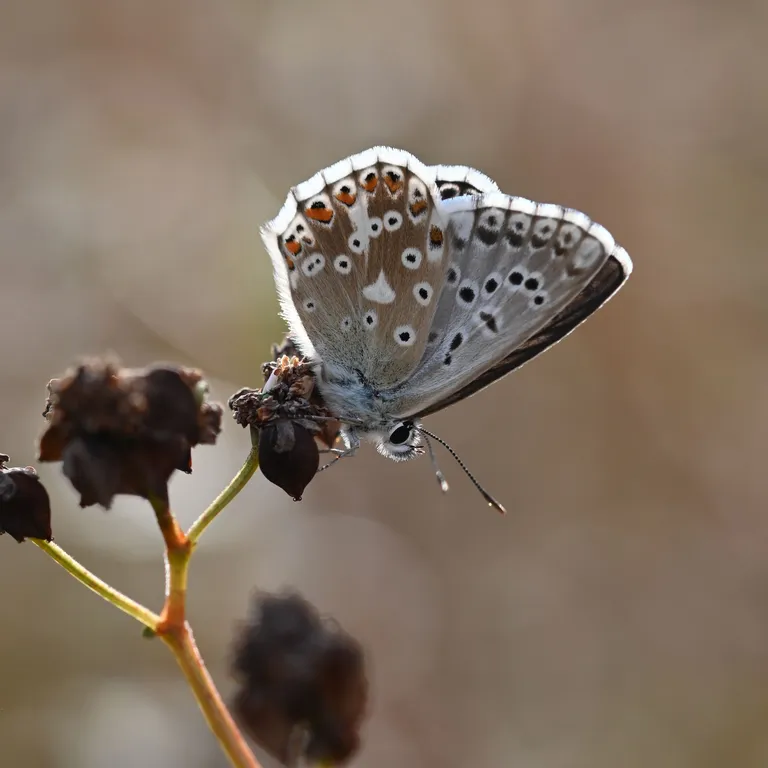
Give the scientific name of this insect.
Lysandra coridon
